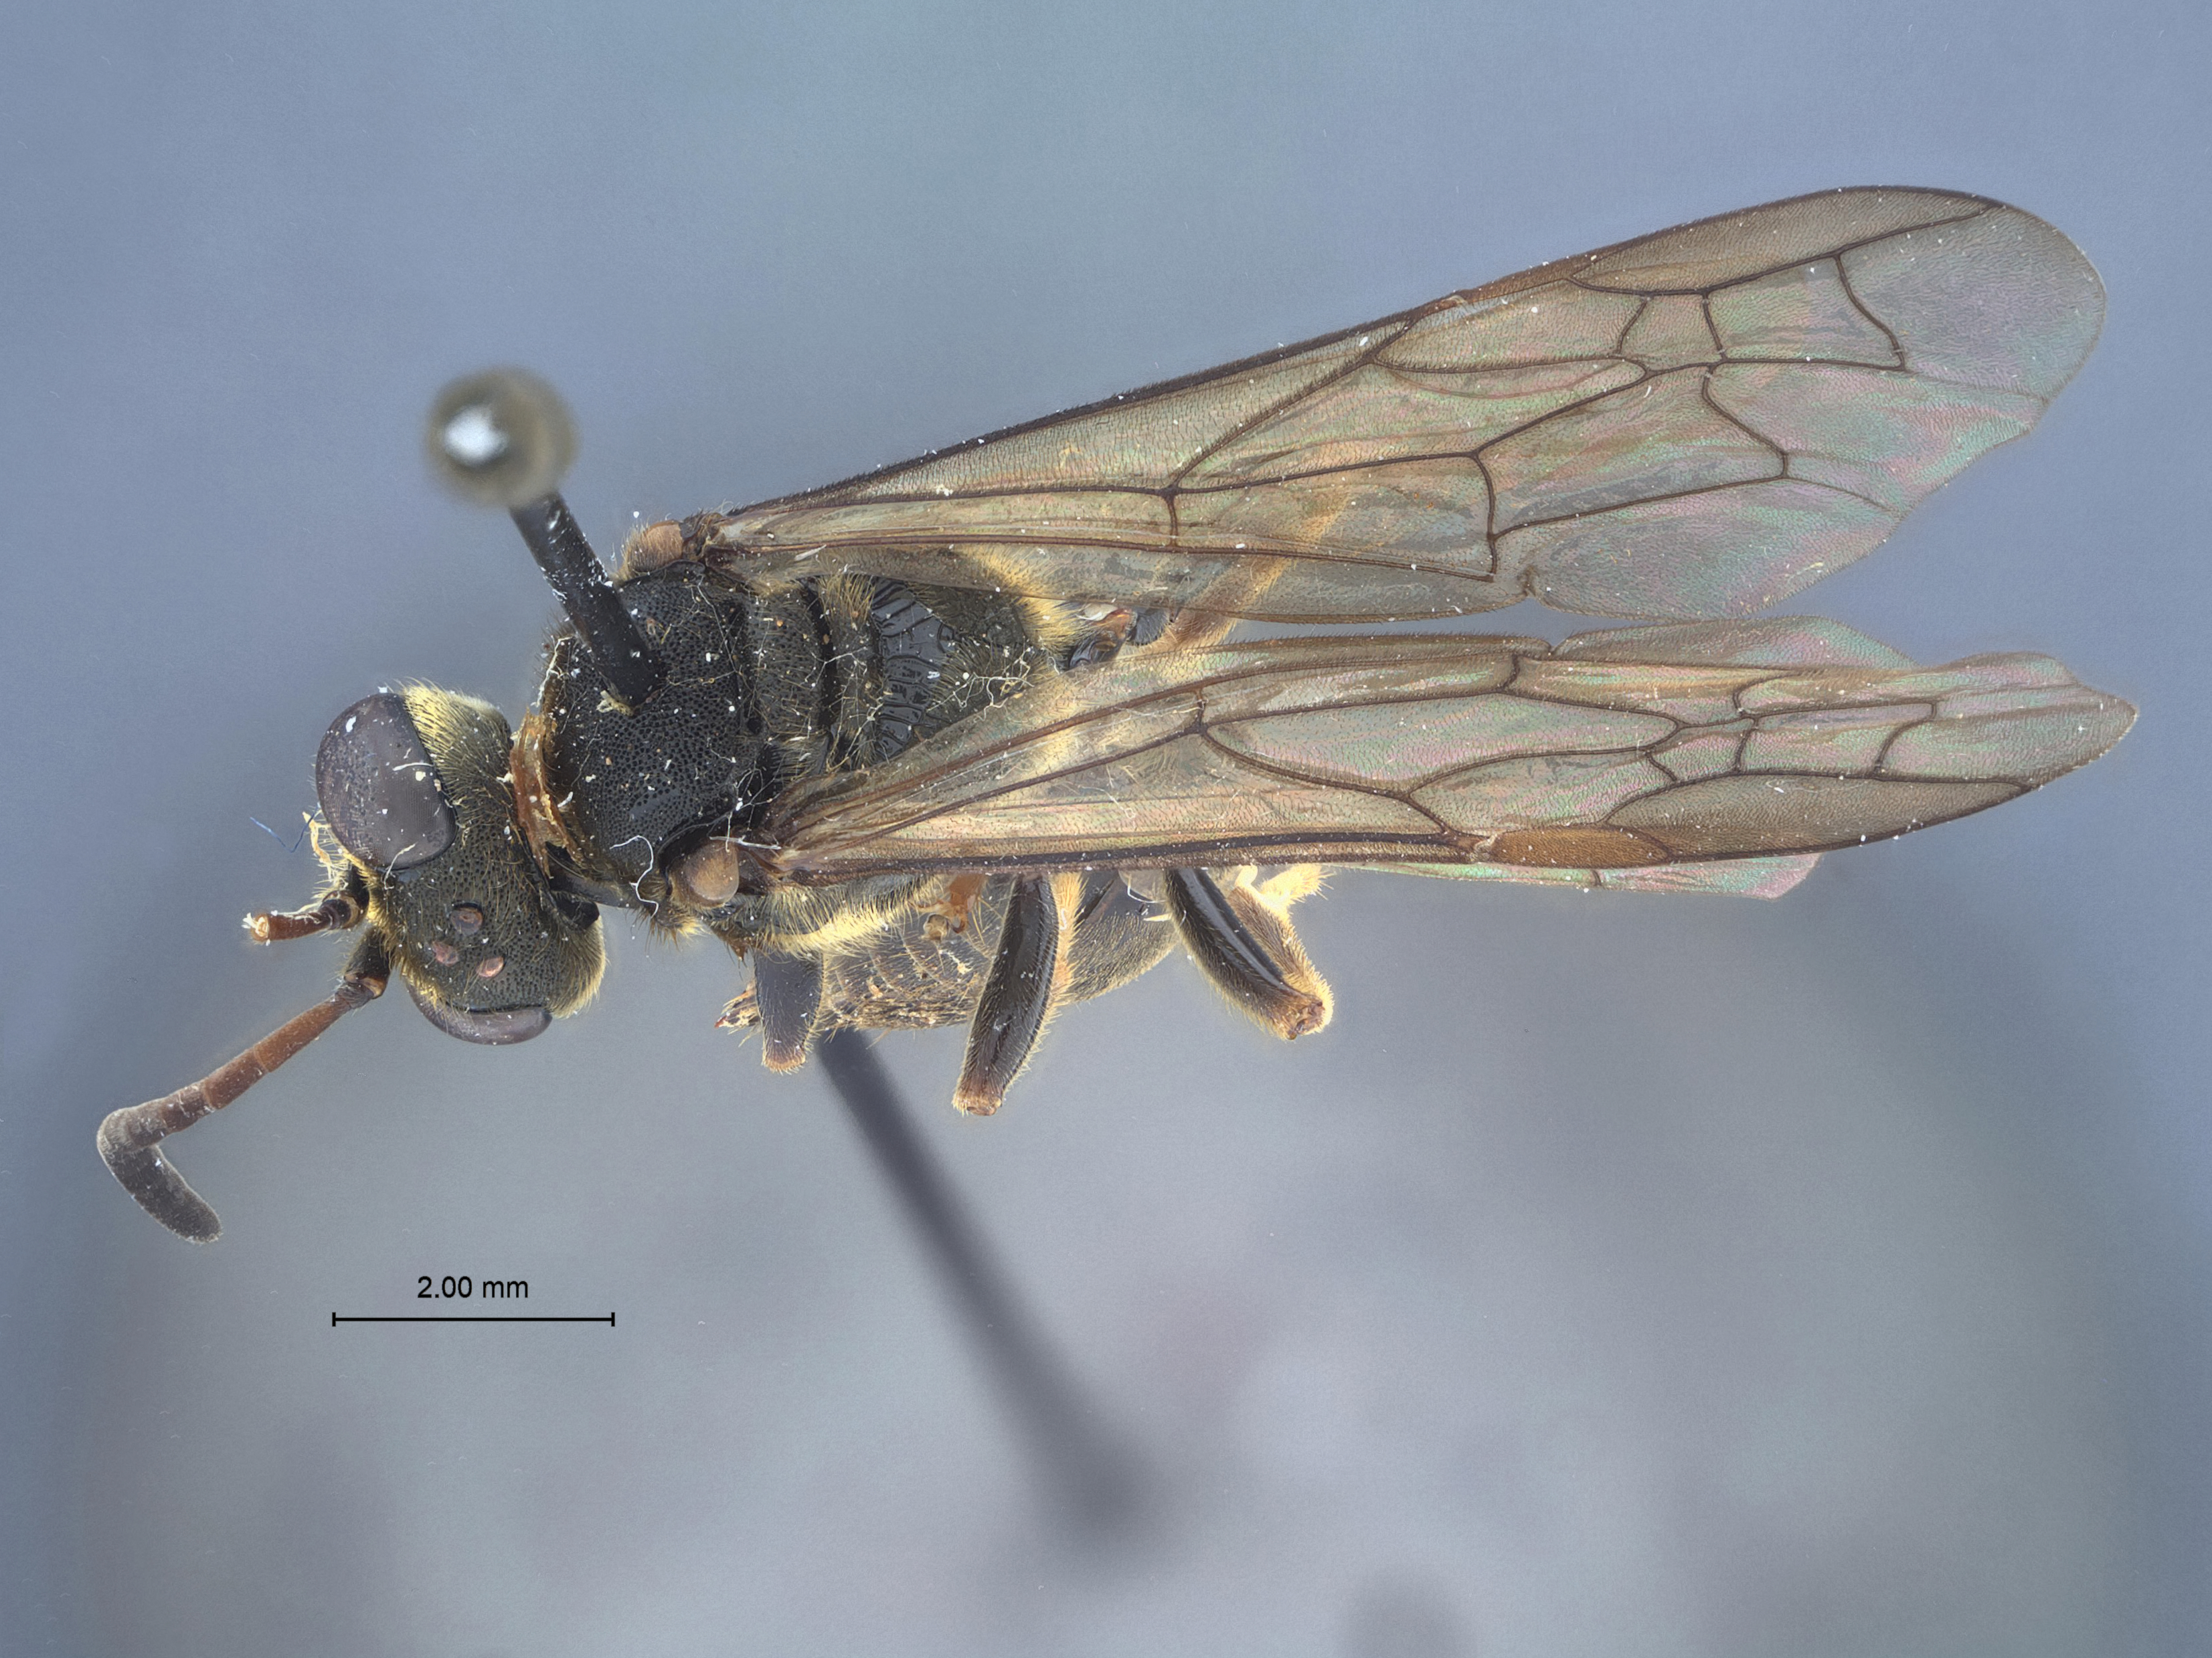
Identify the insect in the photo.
Psen auriventris
